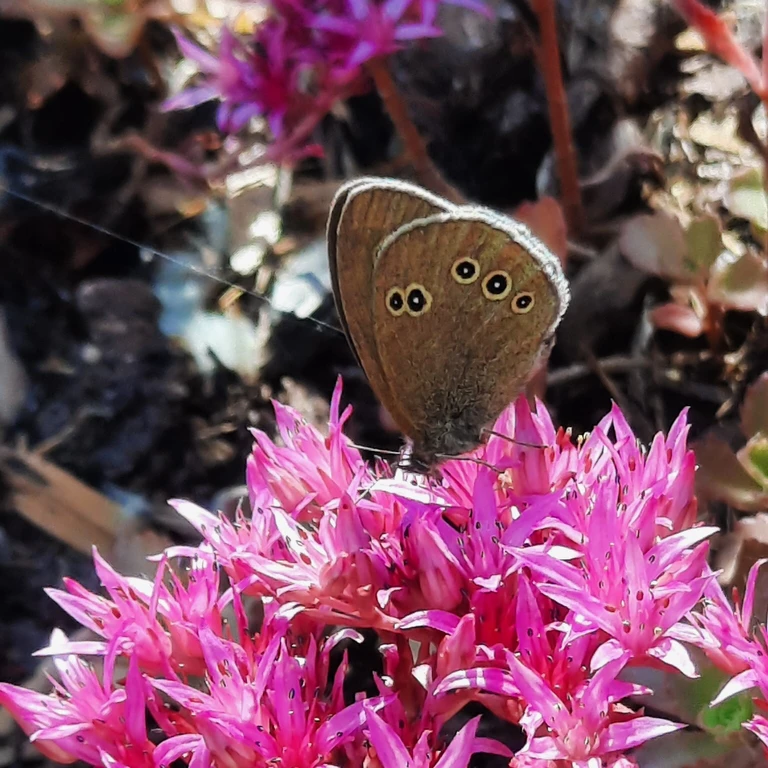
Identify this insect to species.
Aphantopus hyperantus
